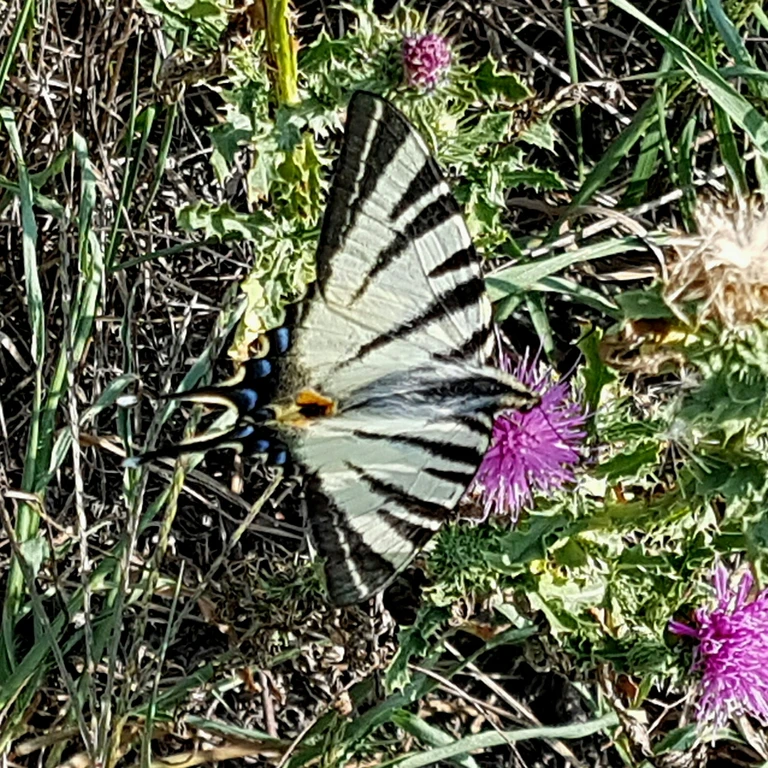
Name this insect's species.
Iphiclides podalirius
